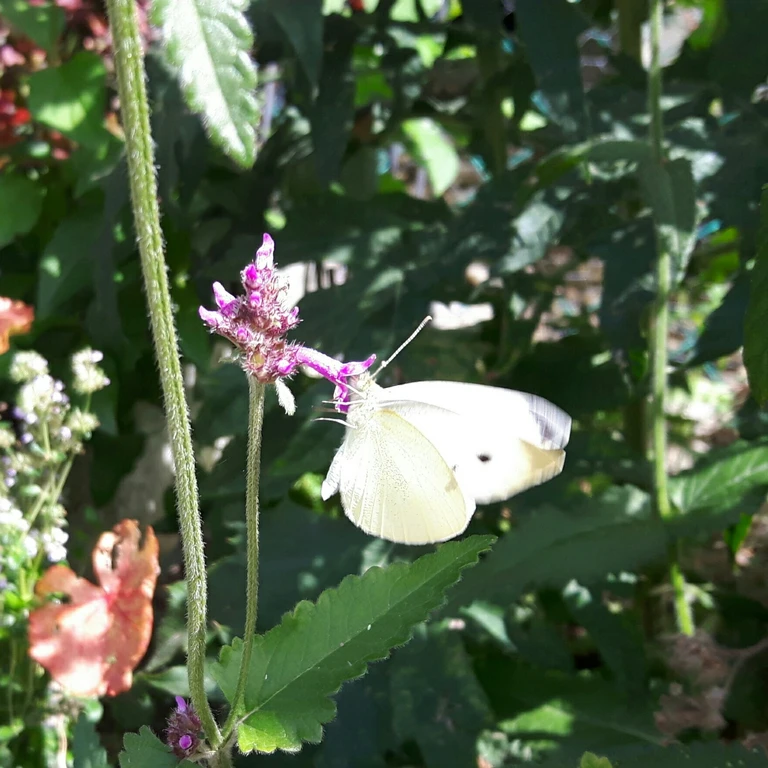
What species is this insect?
Pieris rapae
